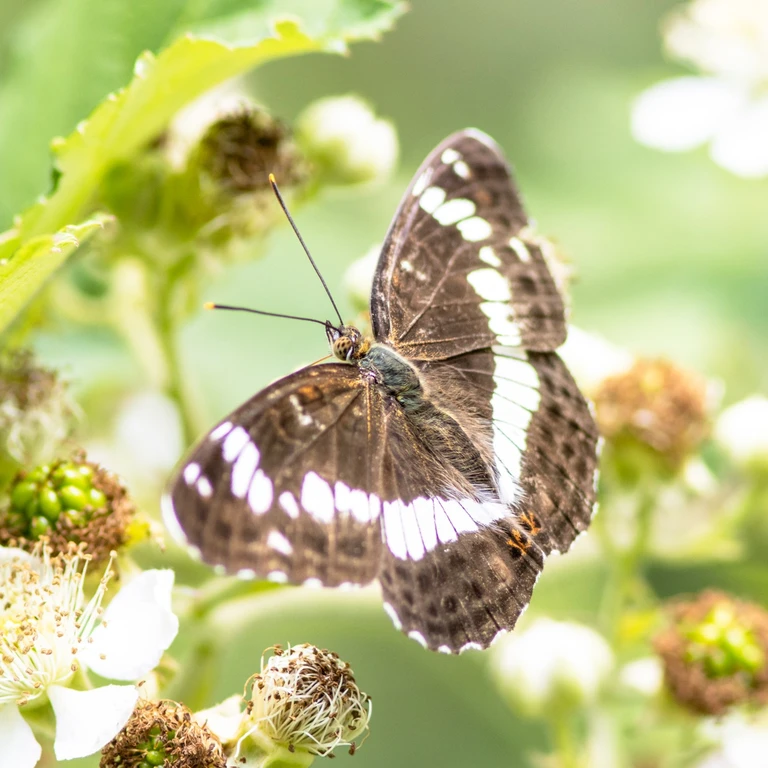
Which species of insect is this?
Limenitis camilla (also Ladoga camilla)
